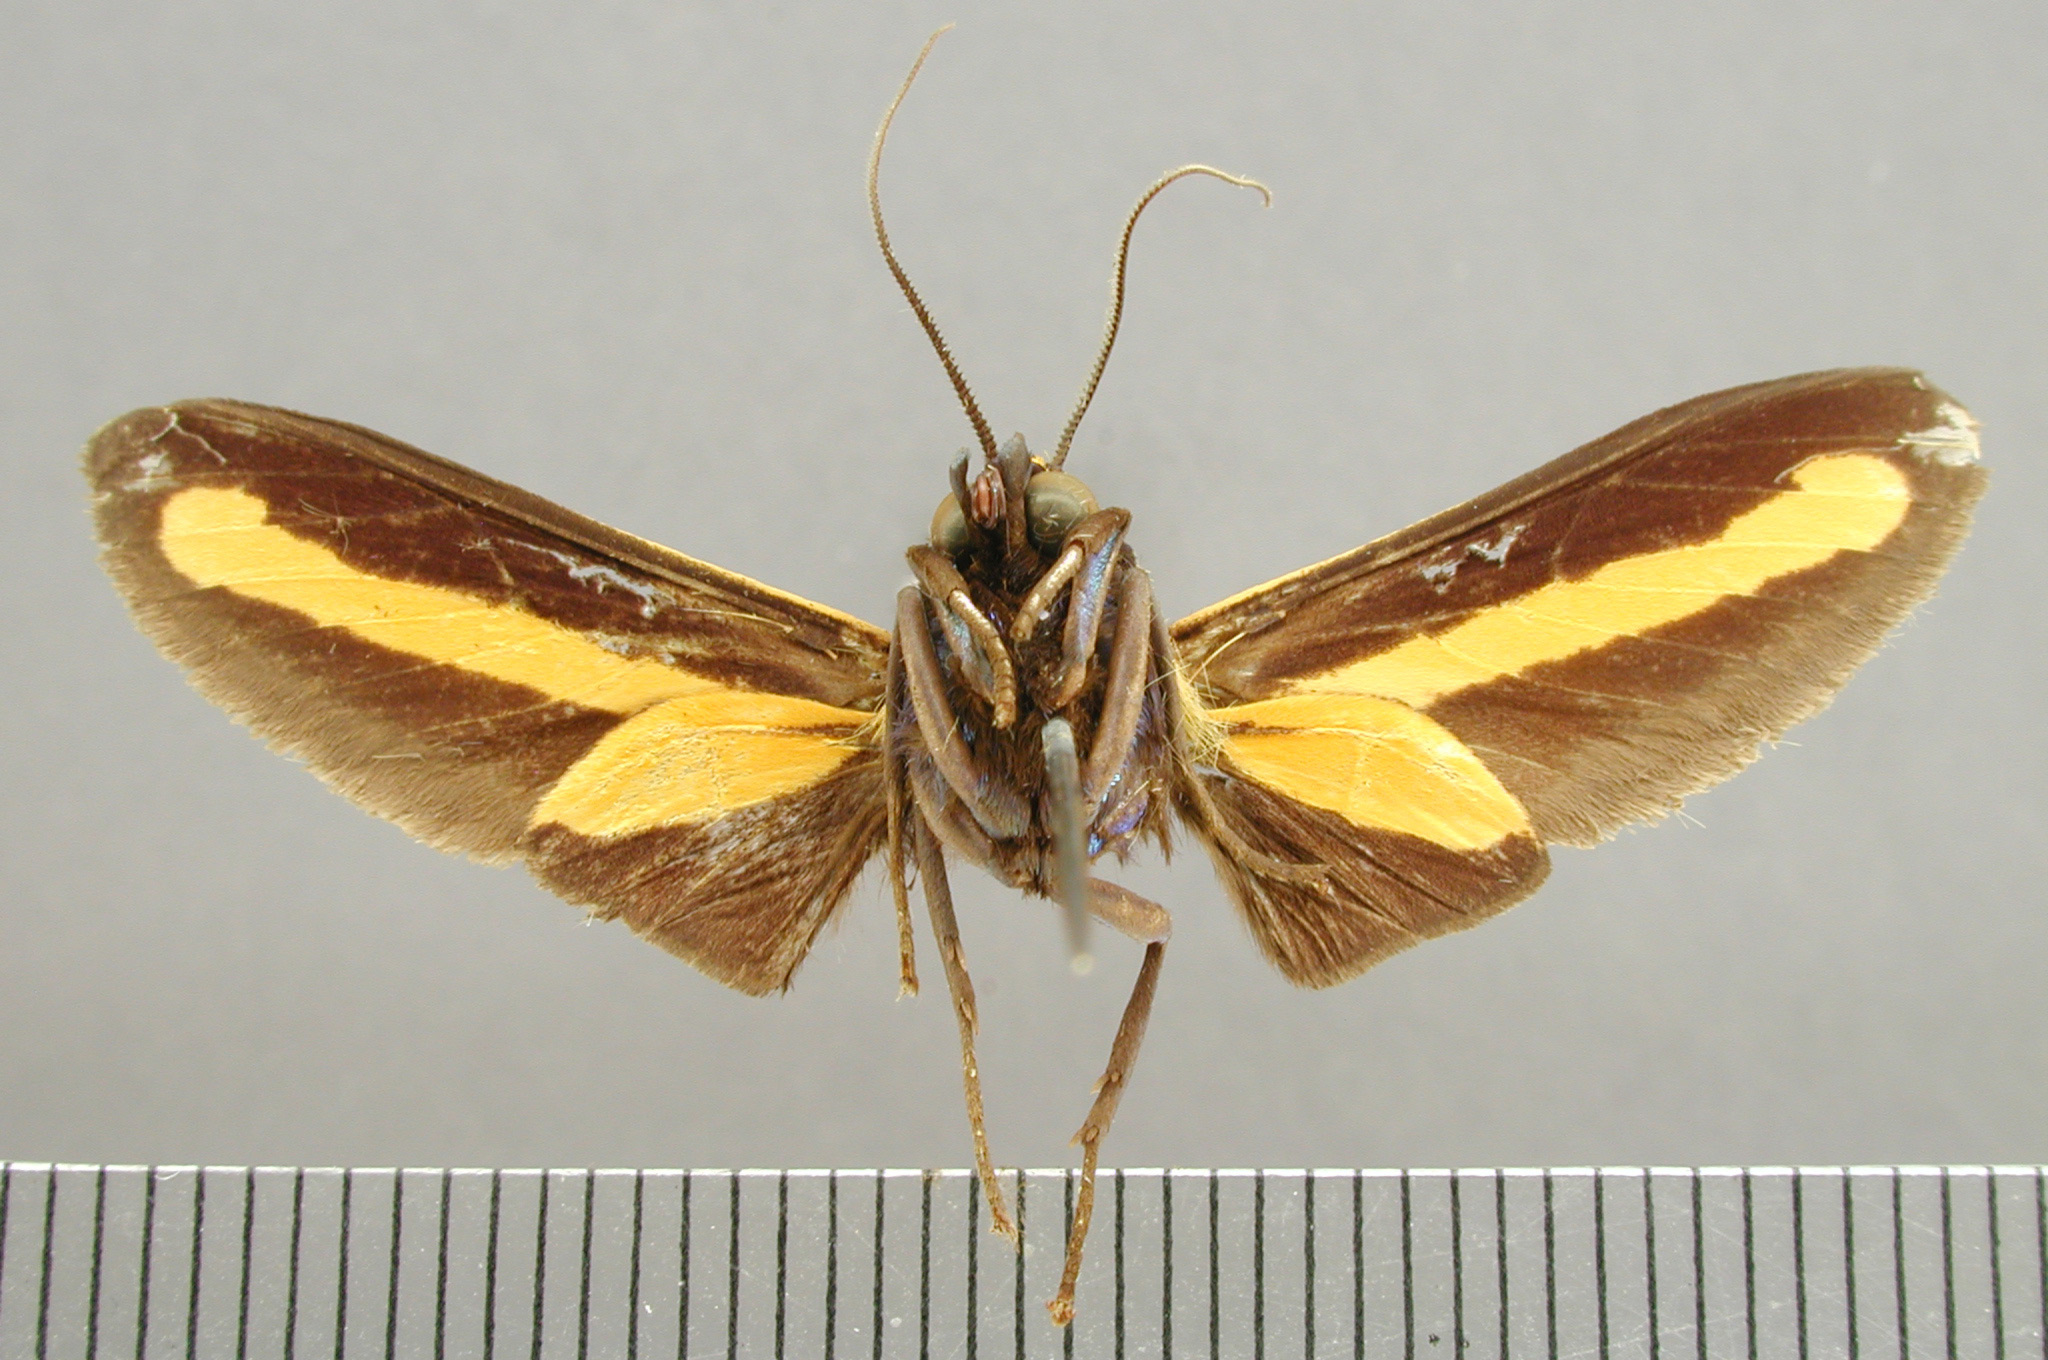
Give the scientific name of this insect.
Automolis maura
